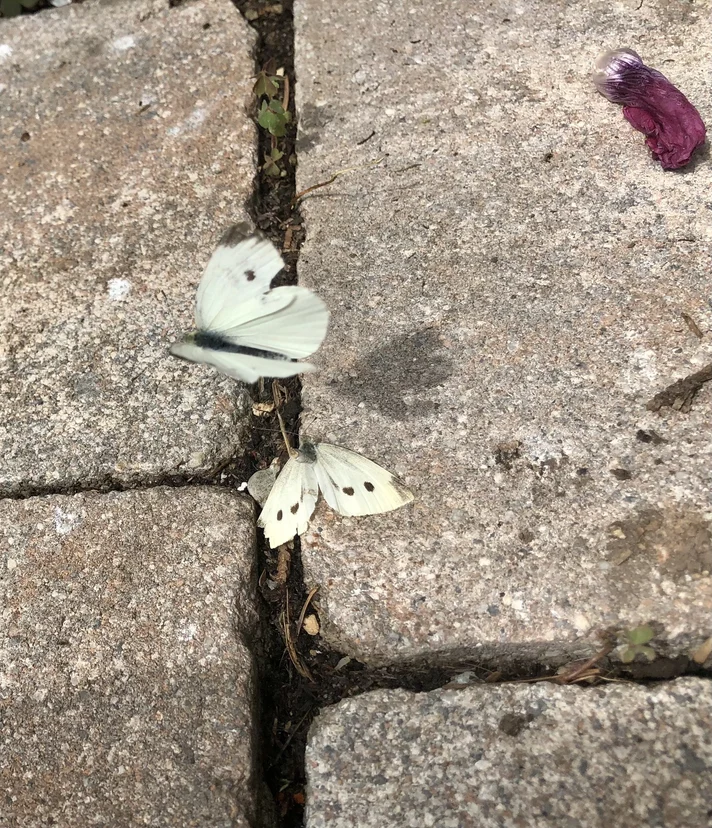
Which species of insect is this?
Pieris rapae
